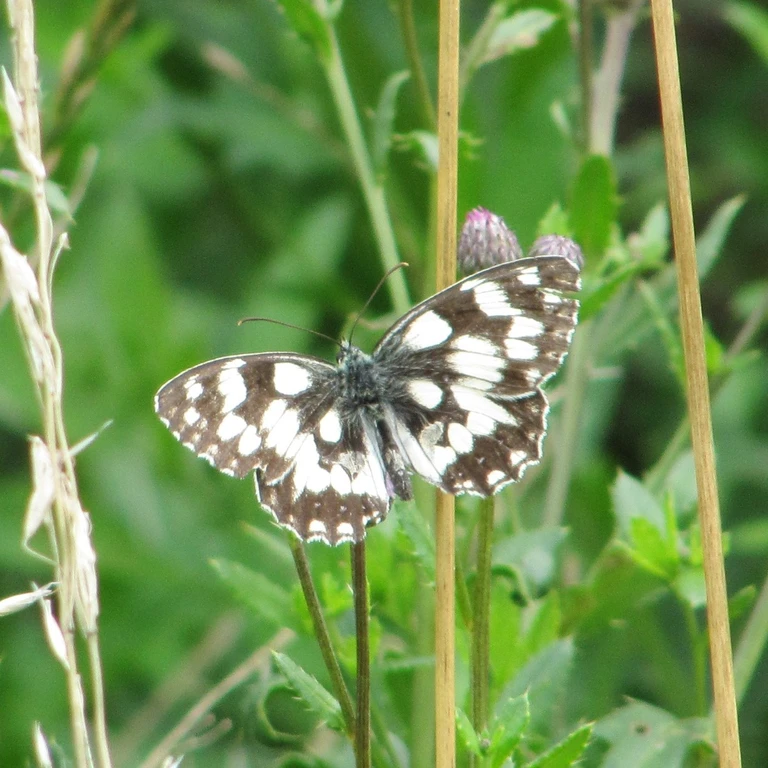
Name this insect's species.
Melanargia galathea
